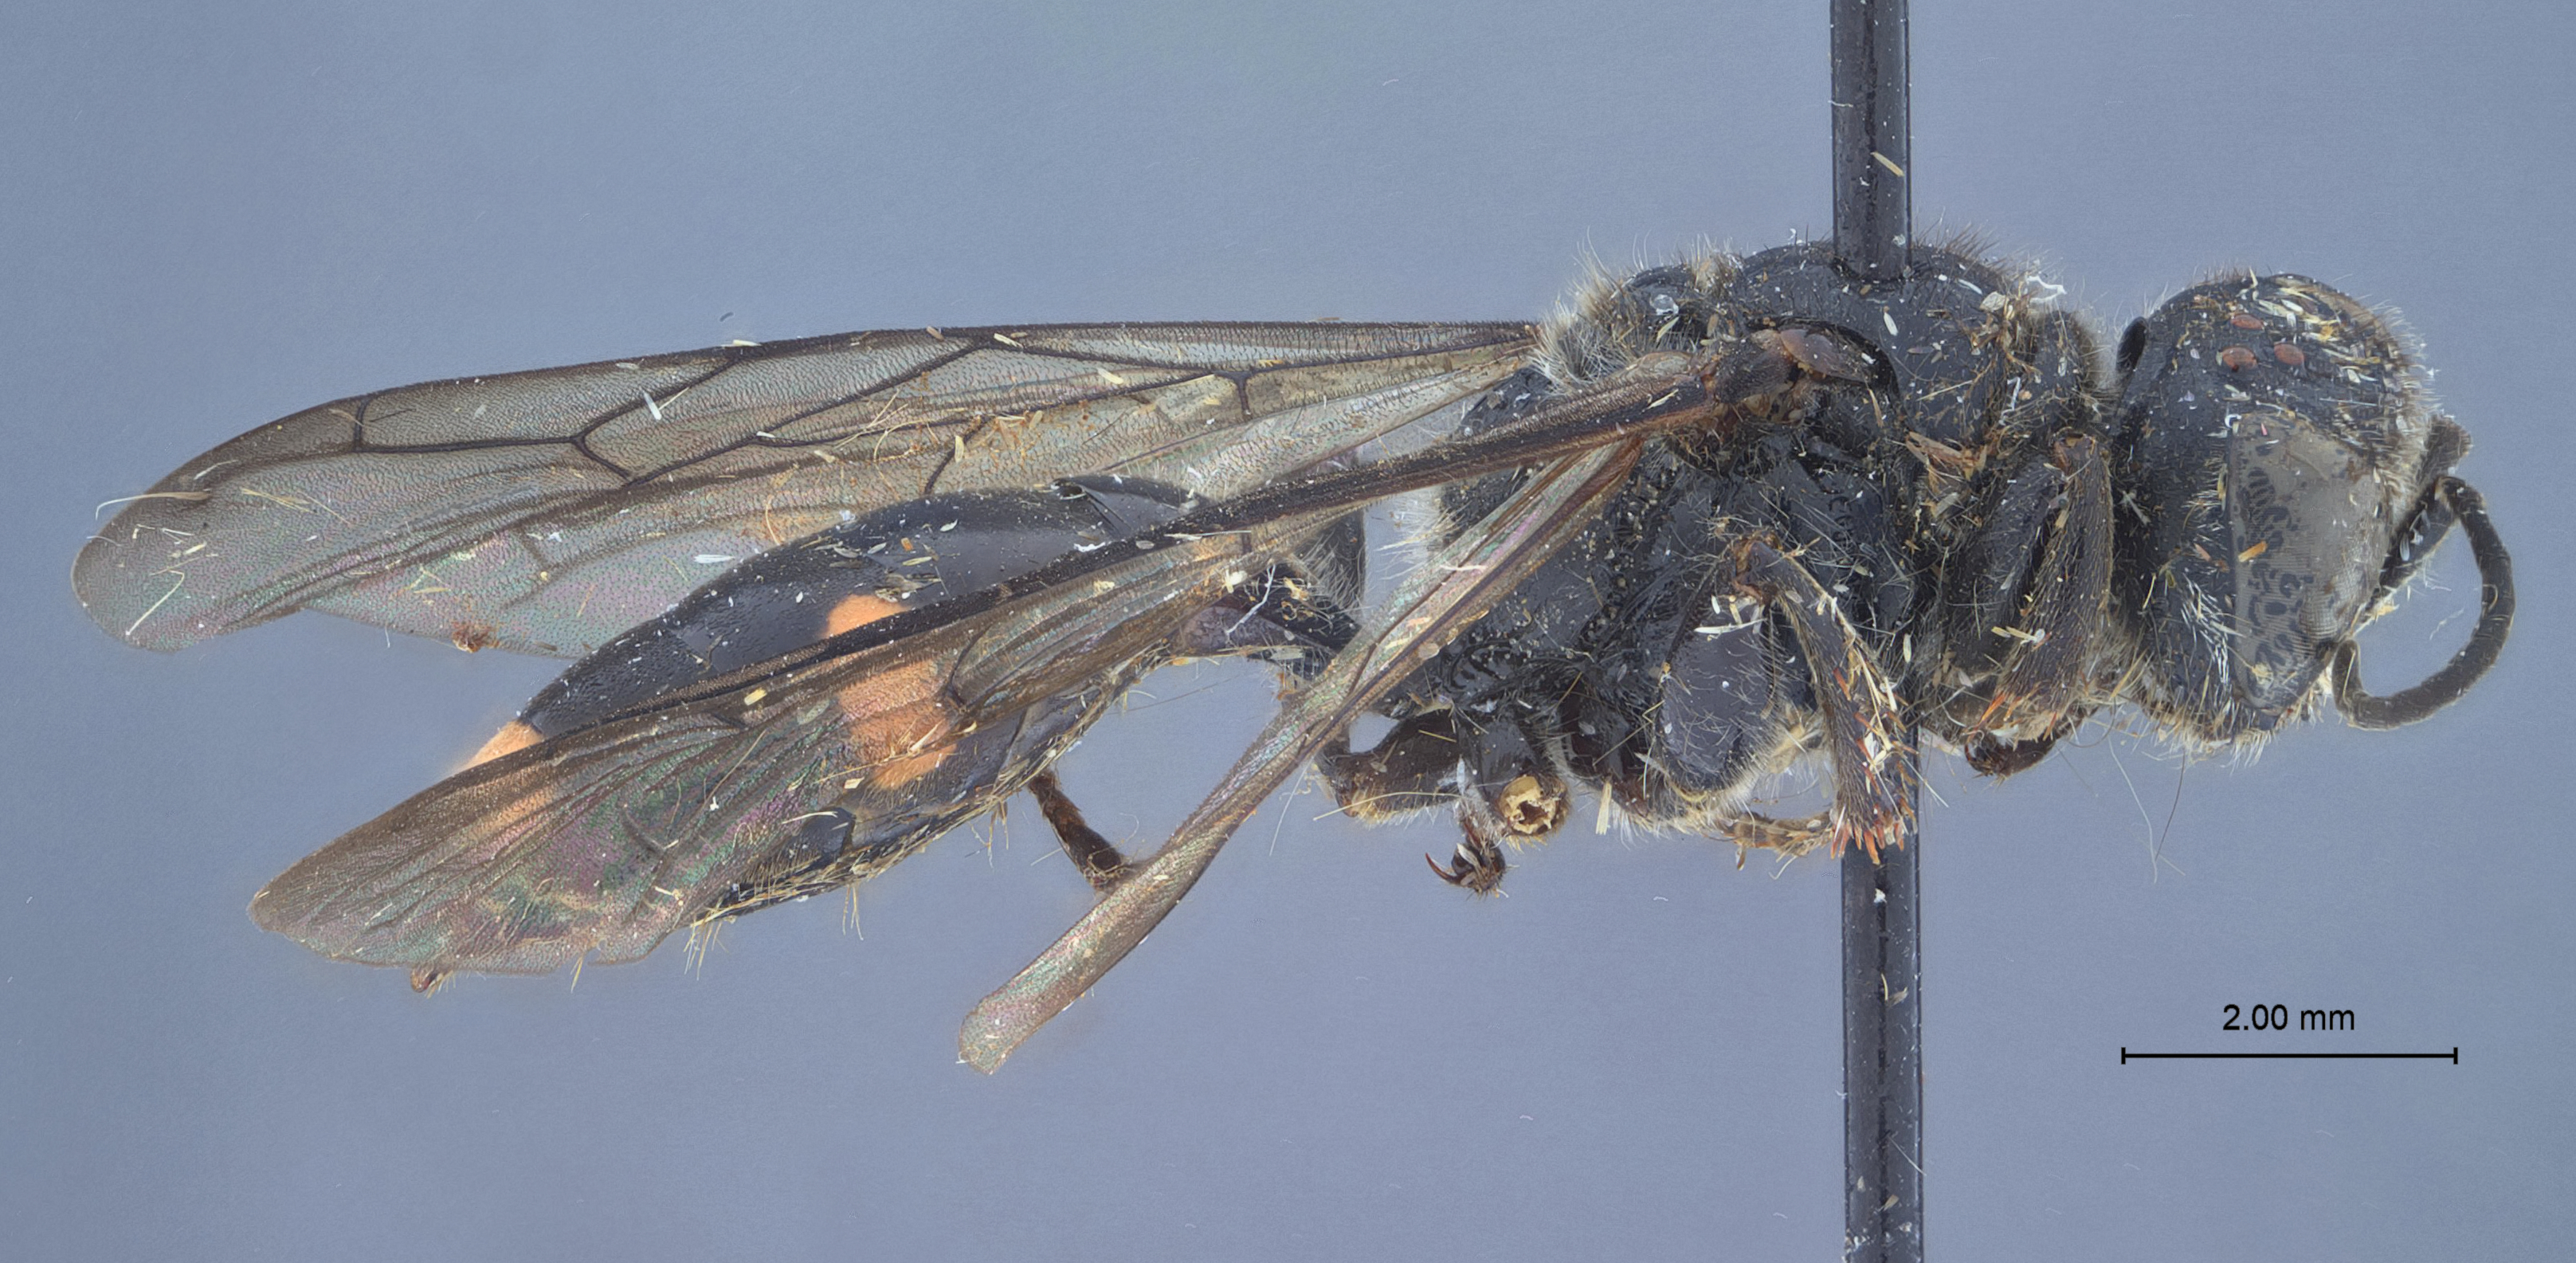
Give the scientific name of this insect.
Crossocerus trucidus
